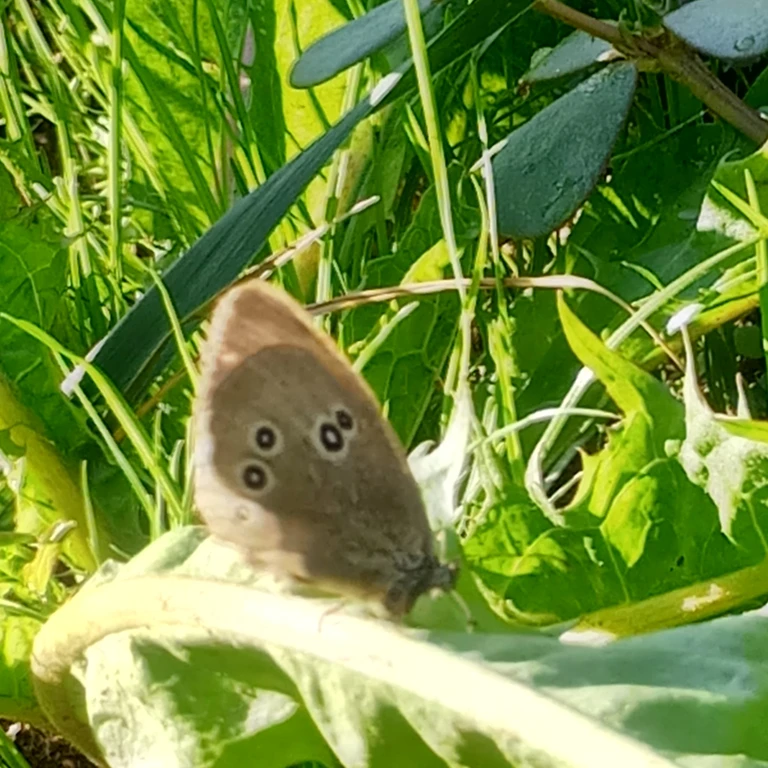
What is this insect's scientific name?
Aphantopus hyperantus
